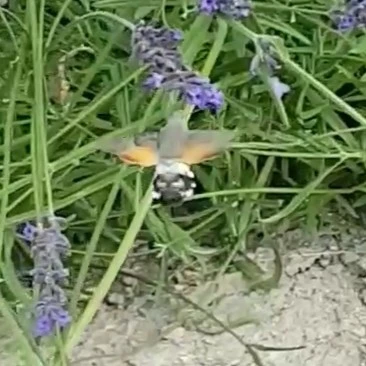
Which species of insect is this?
Macroglossum stellatarum
